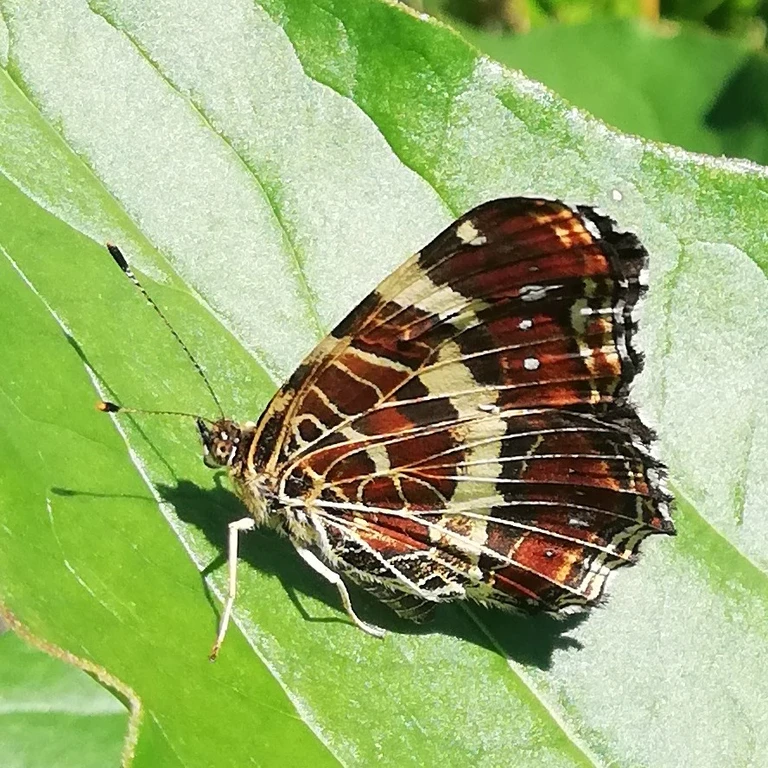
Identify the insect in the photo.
Araschnia levana
